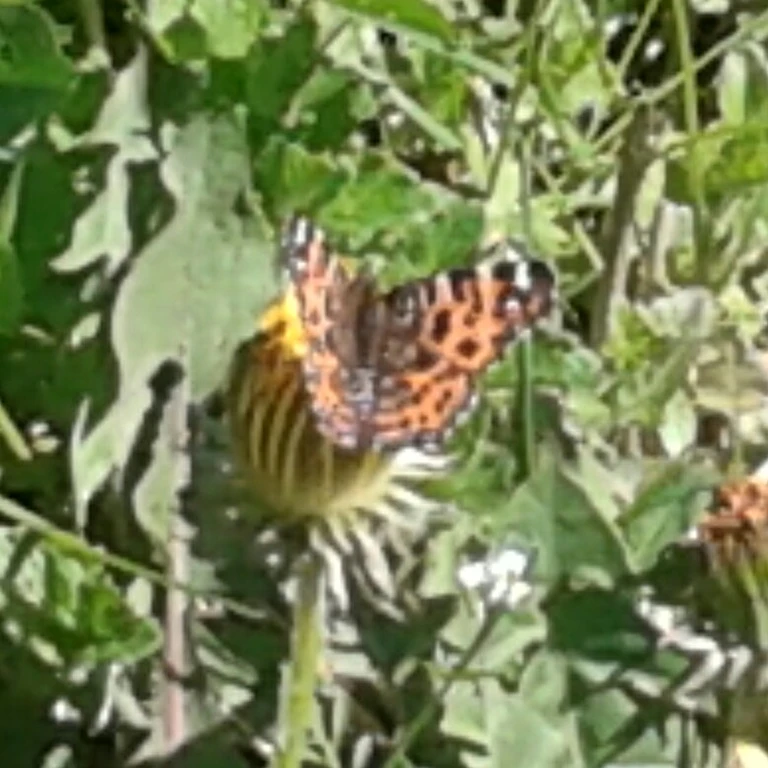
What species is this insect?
Araschnia levana
